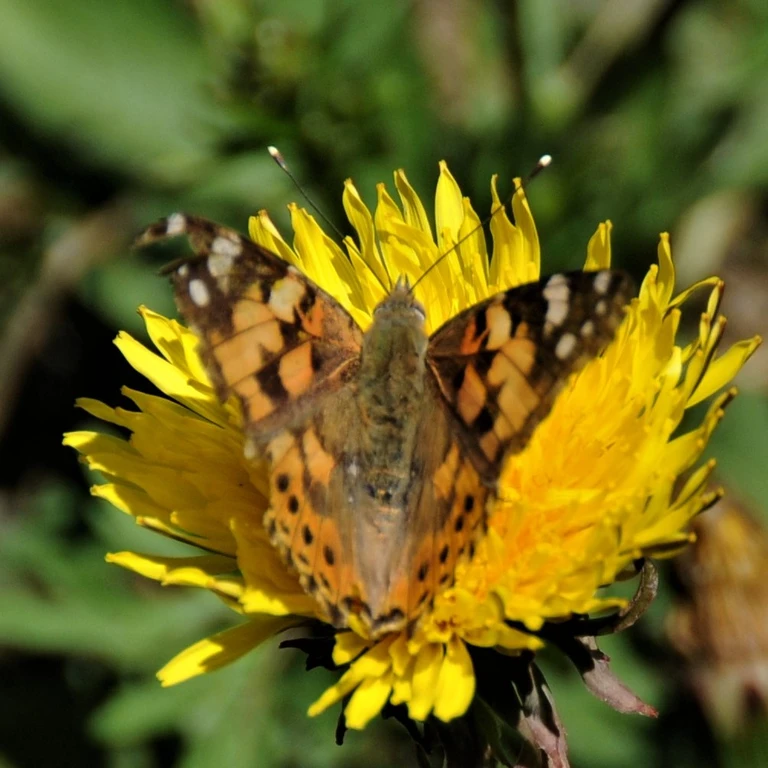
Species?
Vanessa cardui
